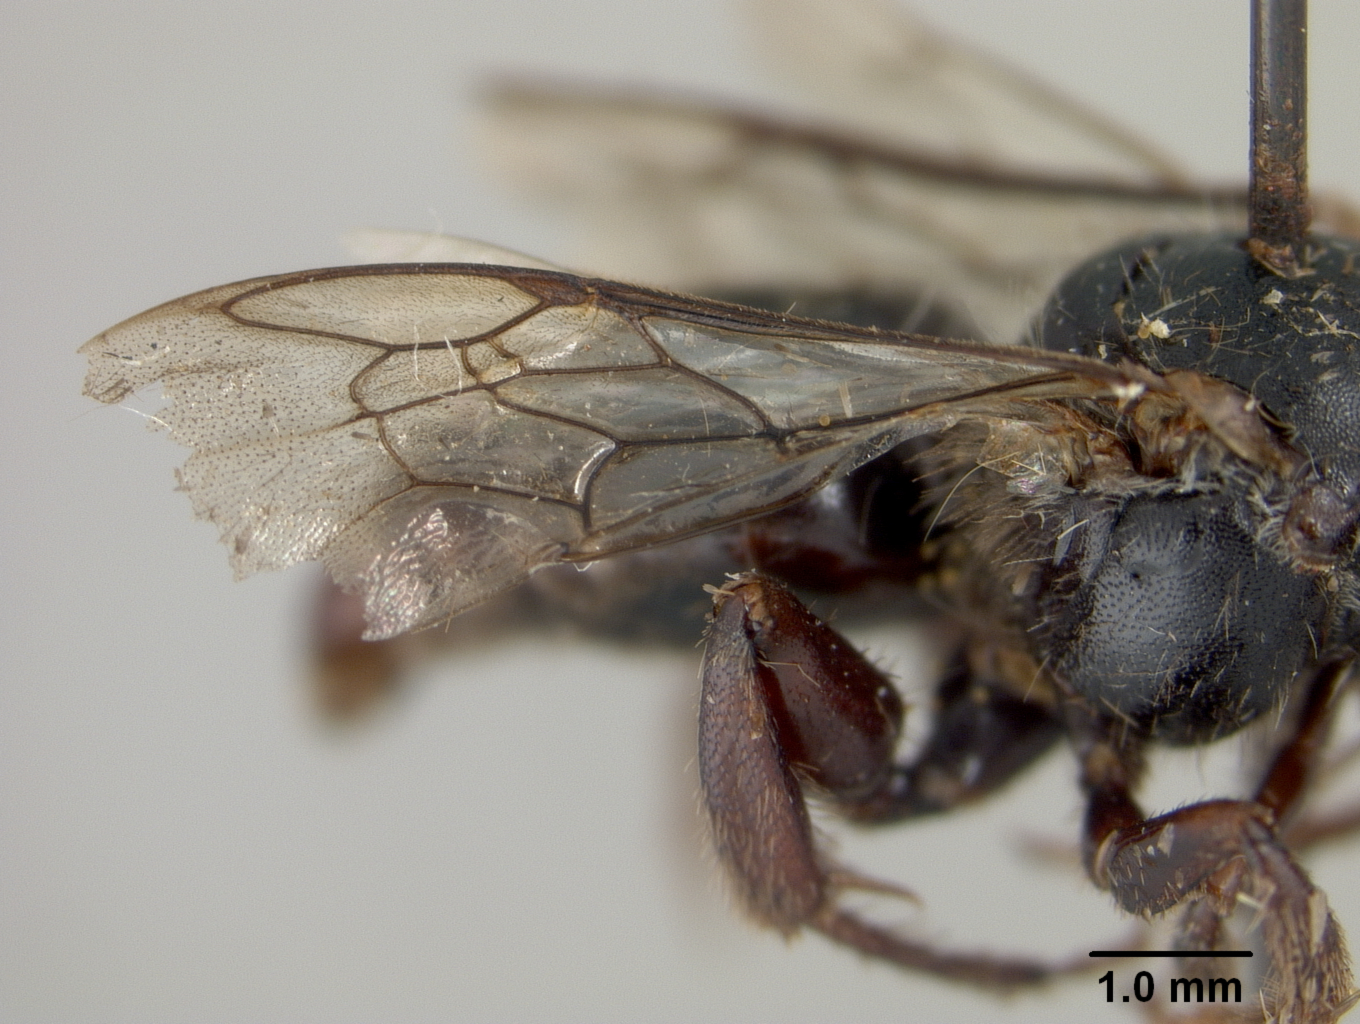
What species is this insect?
Exomalopsis monozonula
